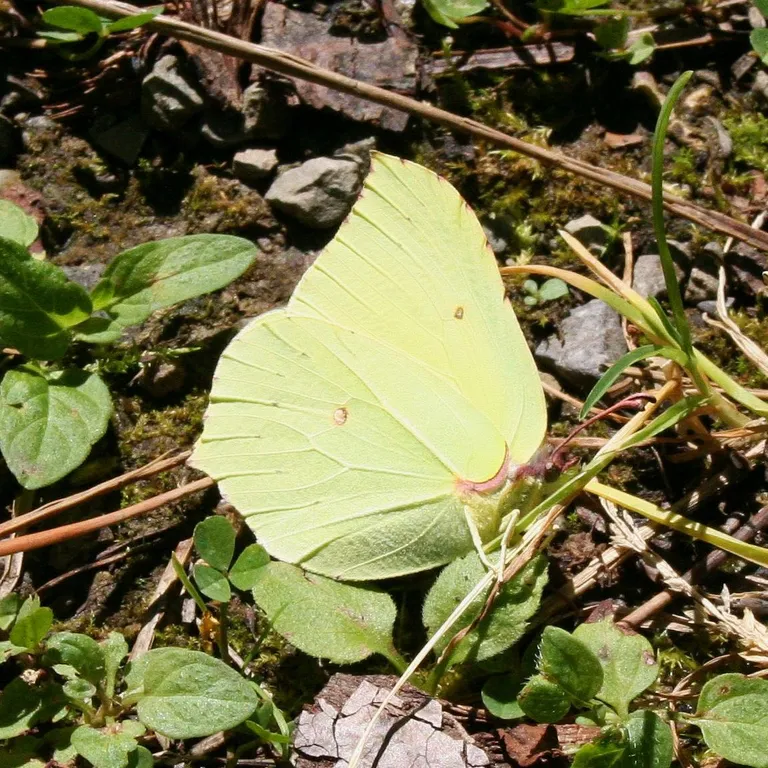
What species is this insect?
Gonepteryx rhamni
